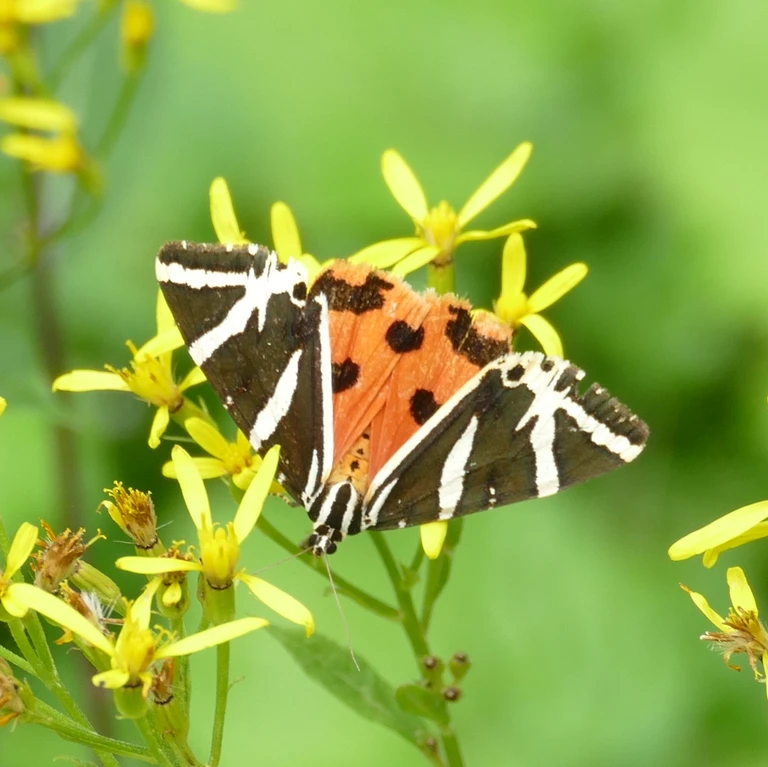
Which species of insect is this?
Euplagia quadripunctaria
